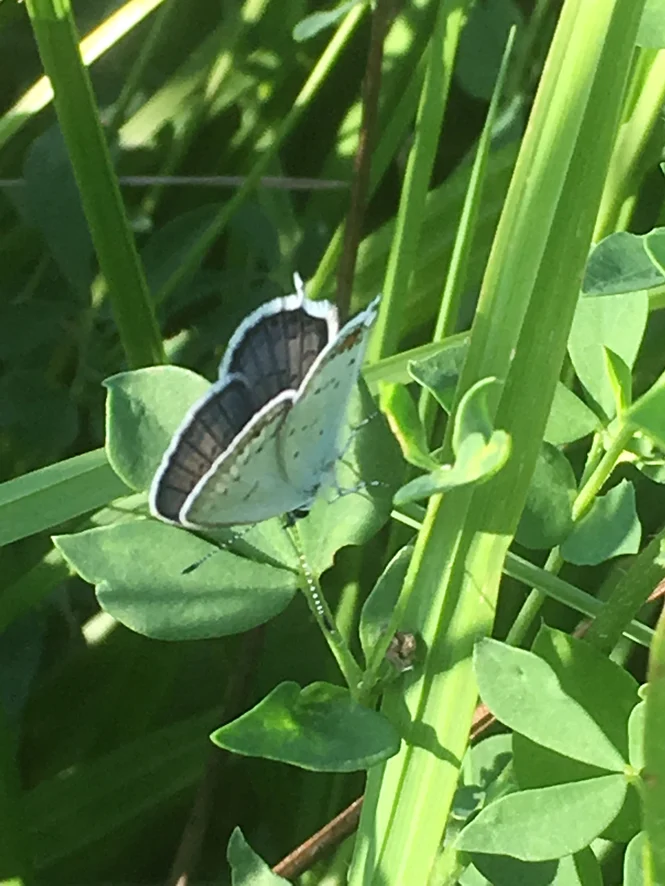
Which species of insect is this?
Cupido argiades (also Elkalyce argiades)
